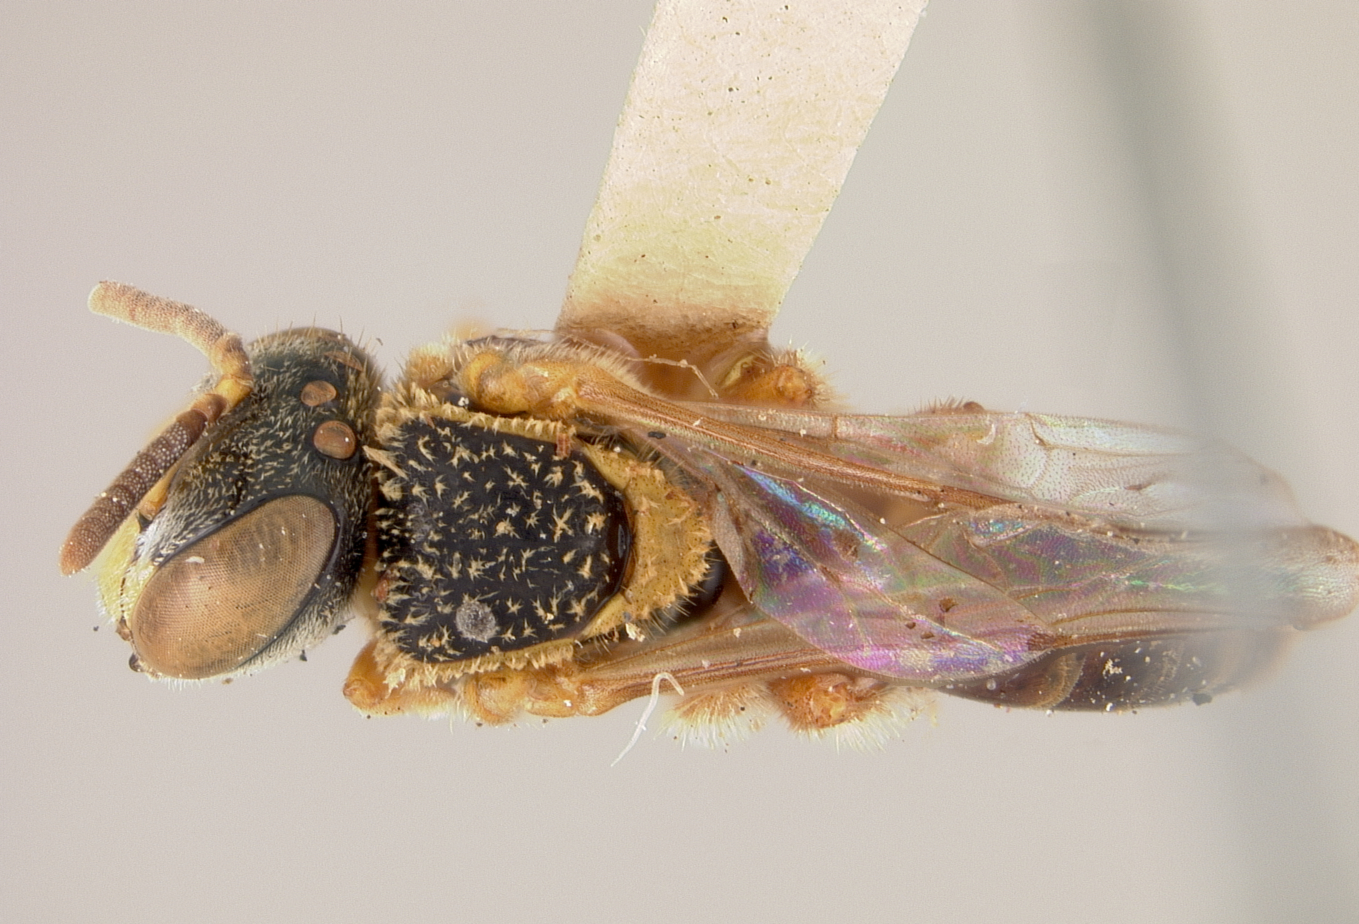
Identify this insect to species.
Trigona jaty
